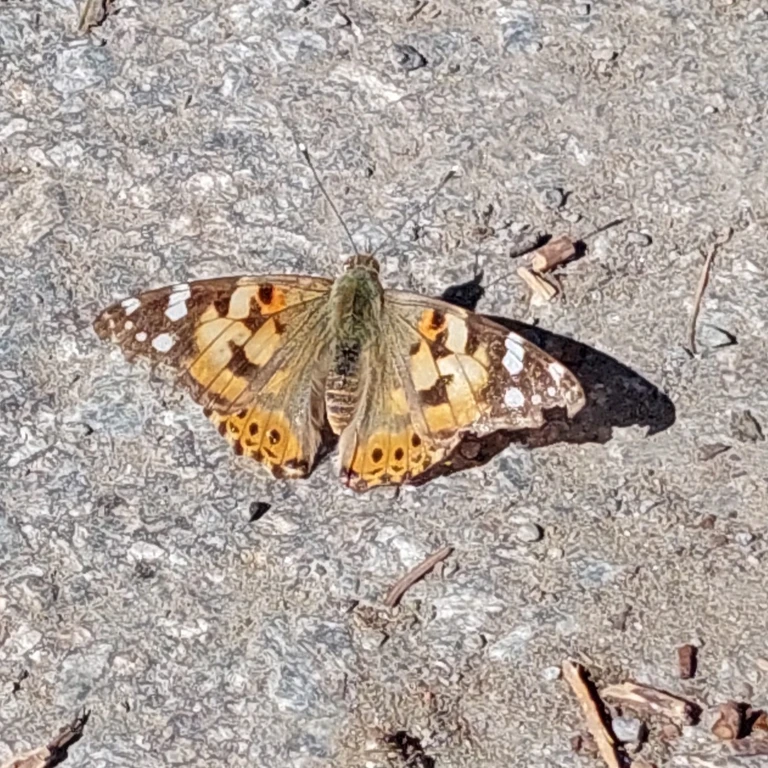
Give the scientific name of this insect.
Vanessa cardui
